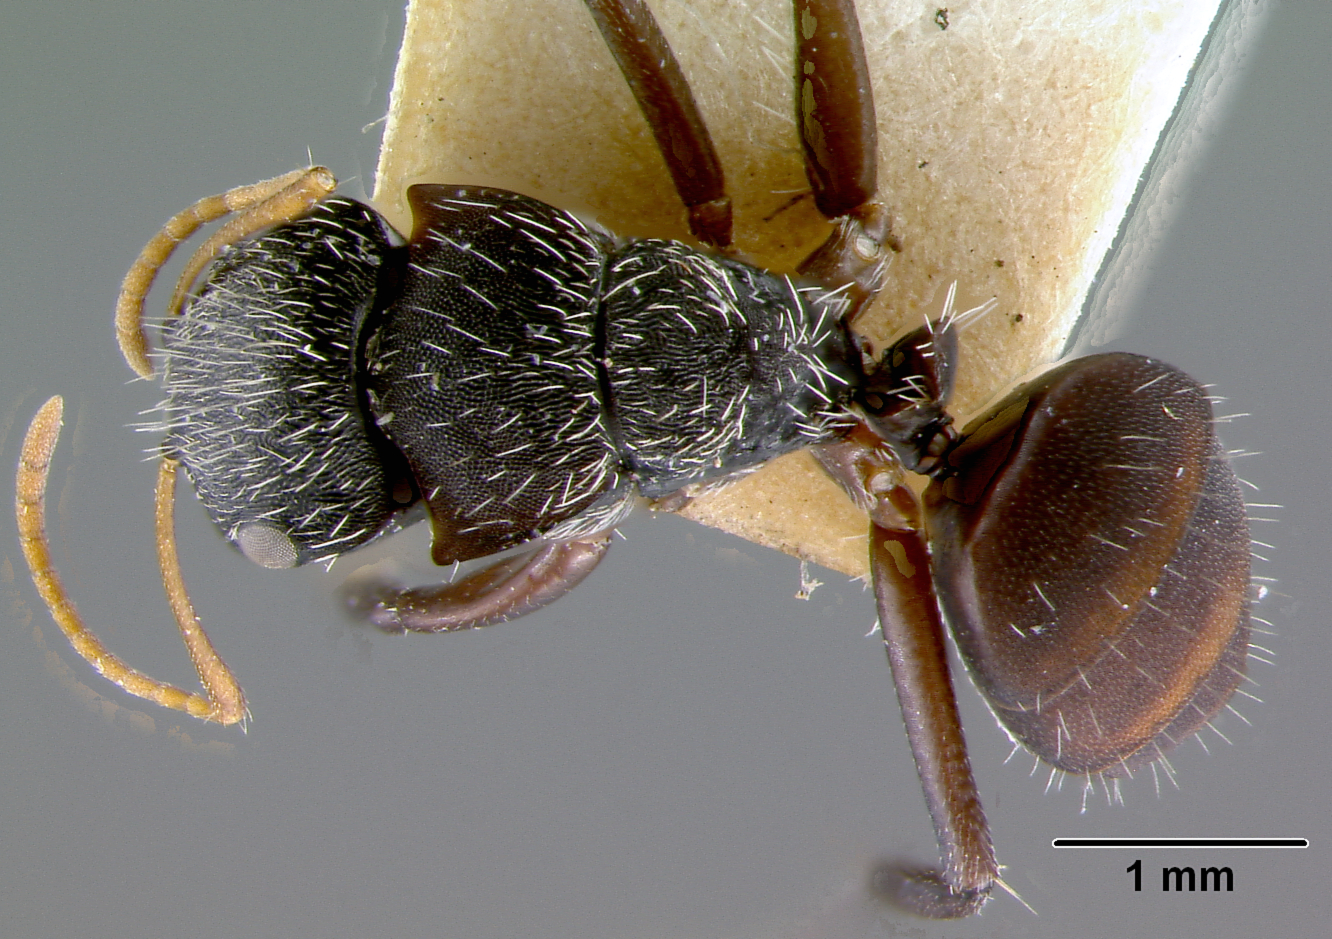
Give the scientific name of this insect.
Camponotus christophei
